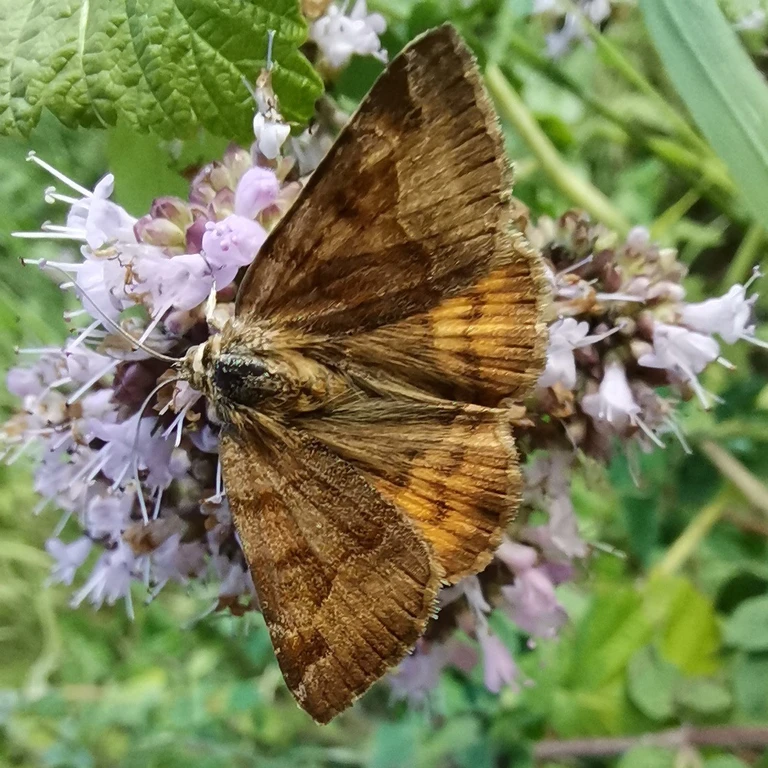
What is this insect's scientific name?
Euclidia glyphica
